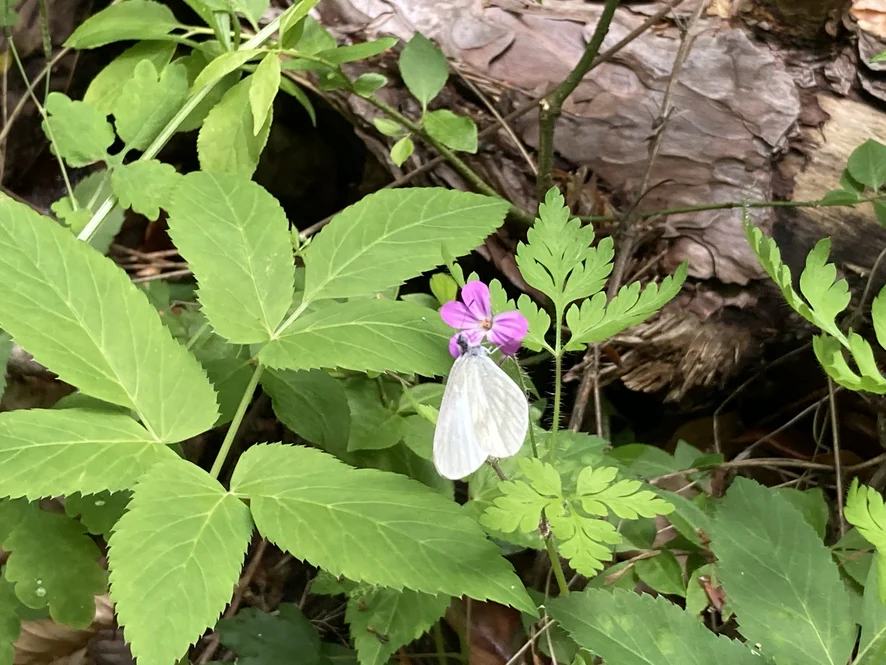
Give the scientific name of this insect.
Leptidea sinapis/juvernica
